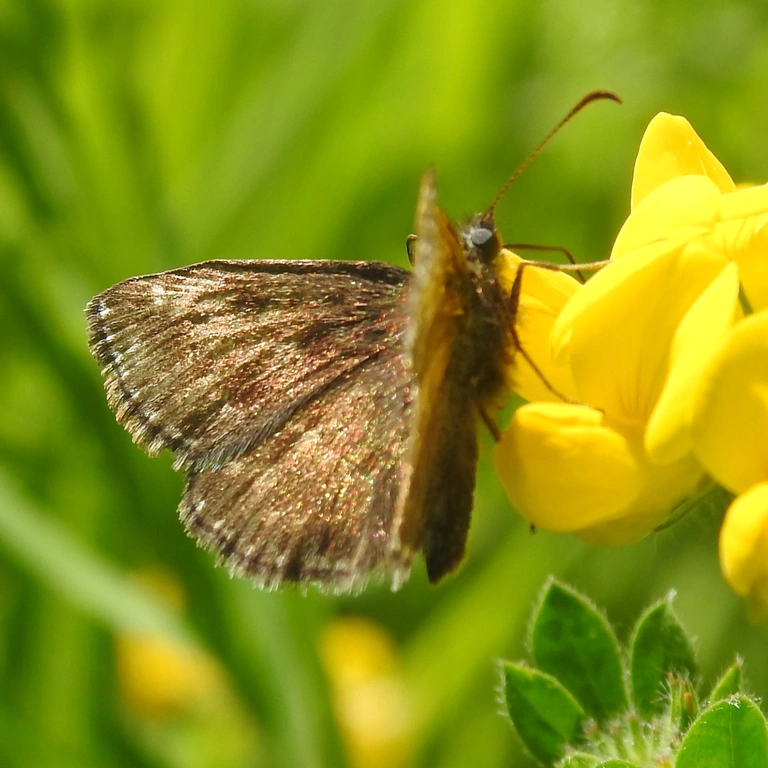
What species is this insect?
Erynnis tages
